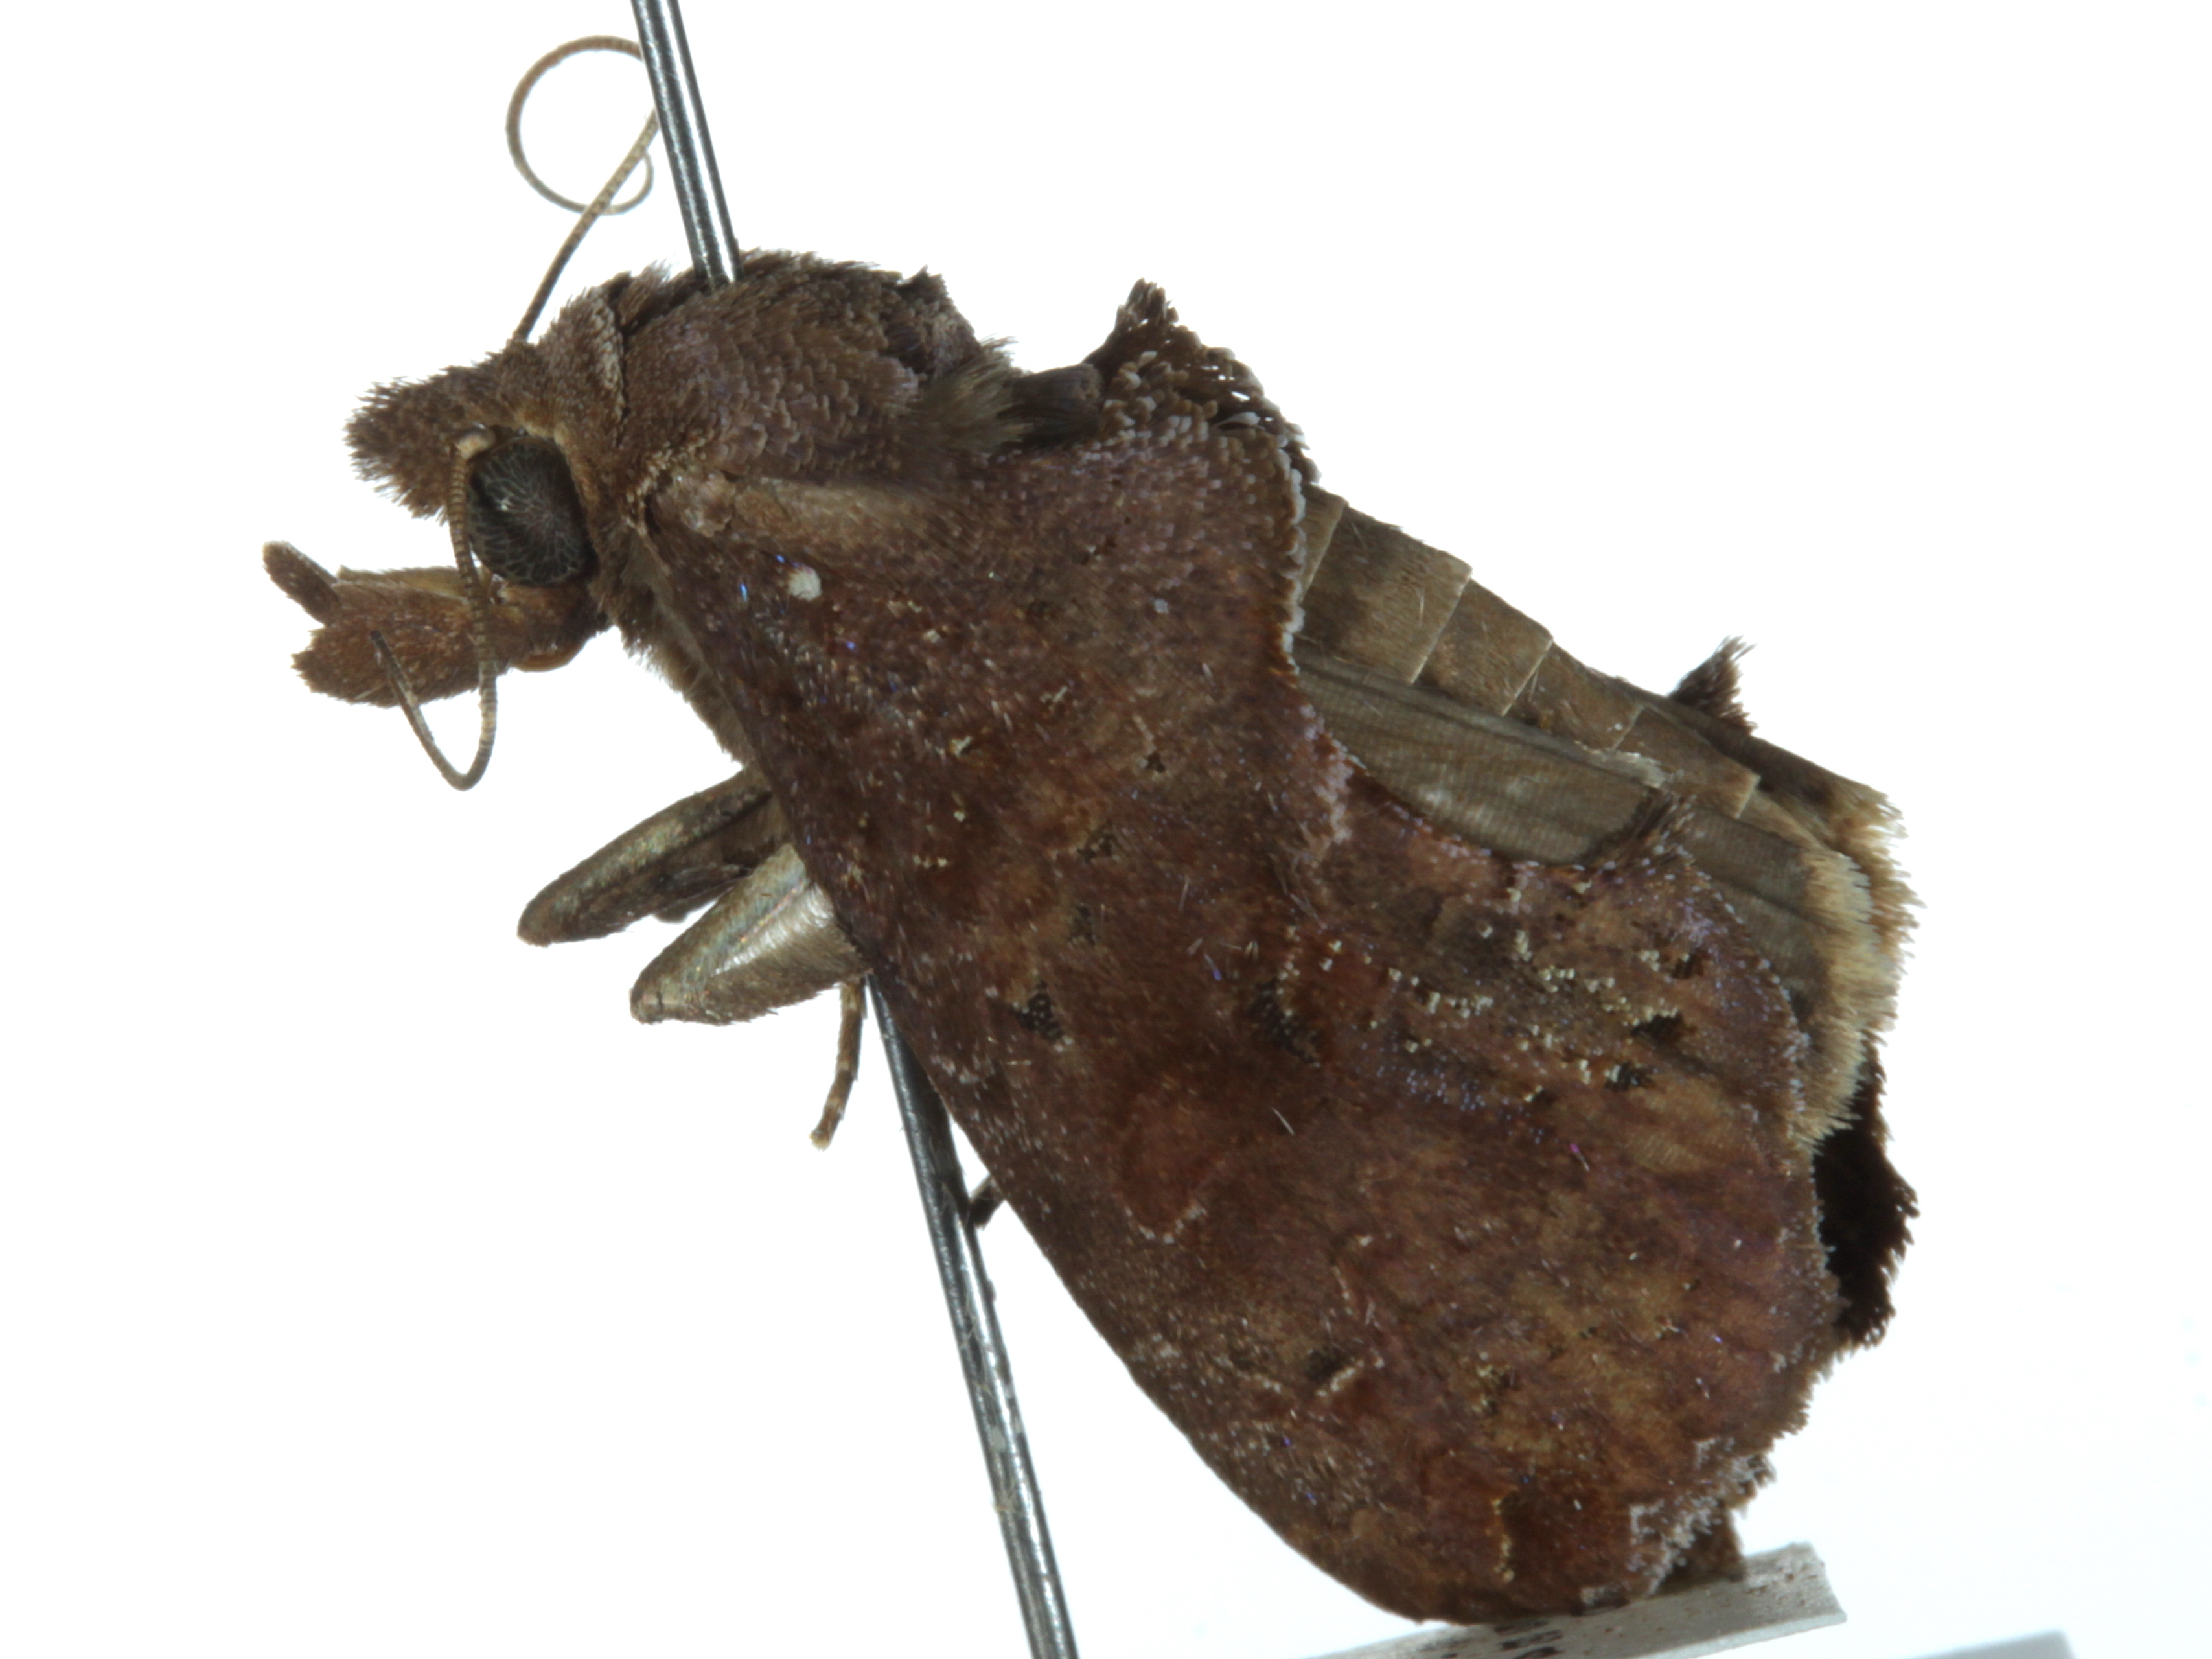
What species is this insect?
Plusiodonta theresae
